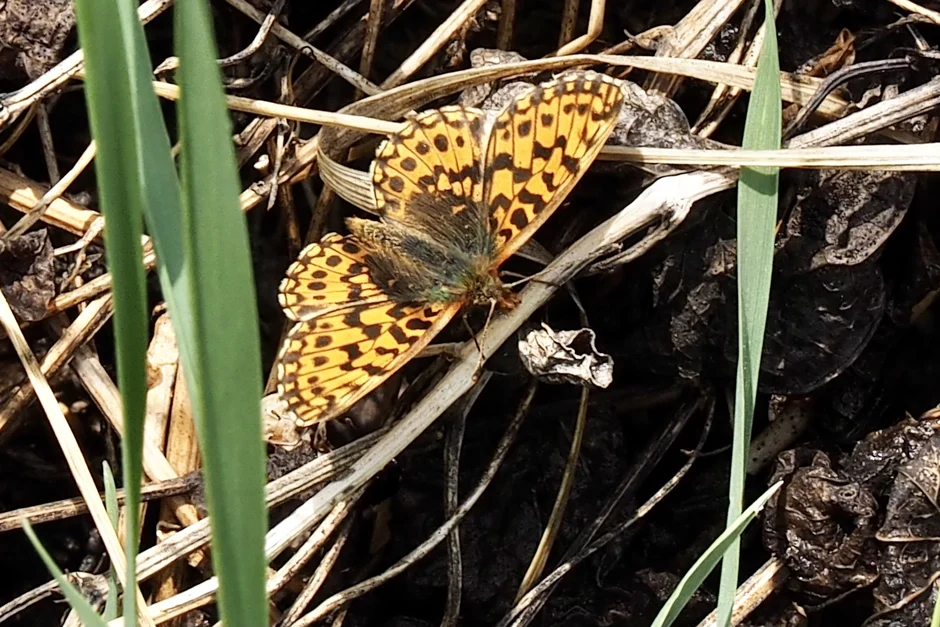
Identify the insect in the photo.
Boloria dia
